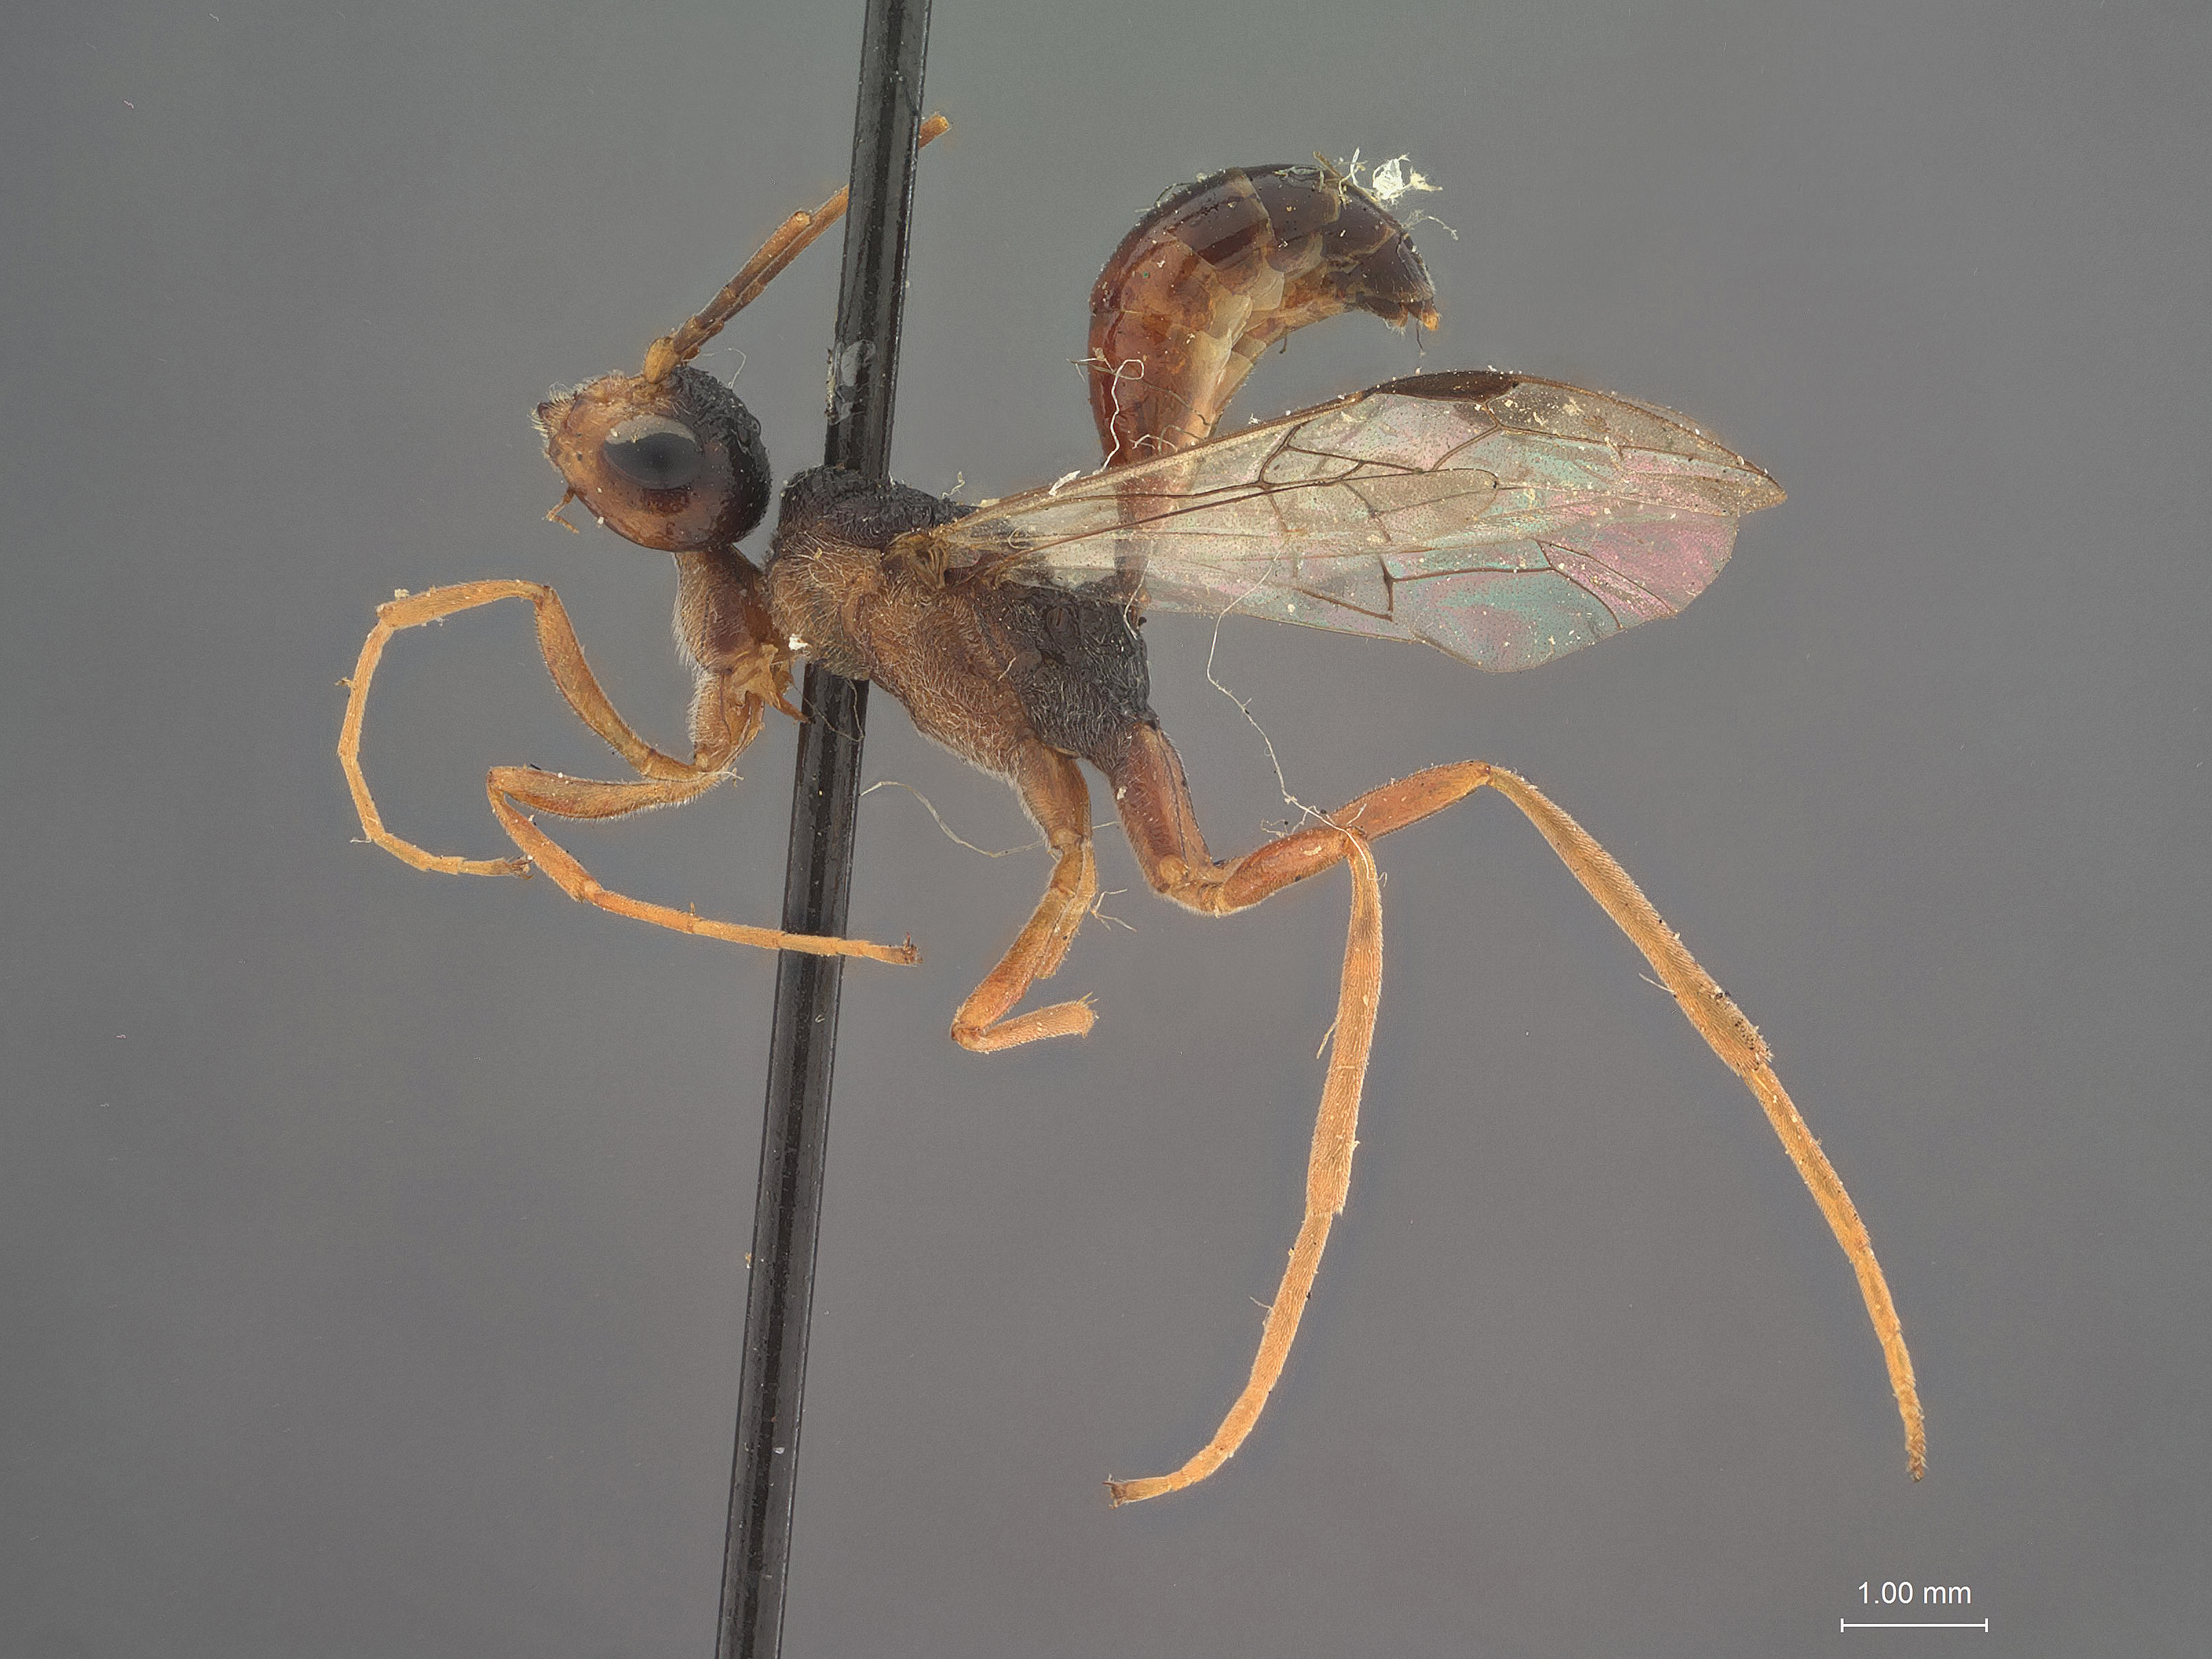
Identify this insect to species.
Pammegischia minnesotae
